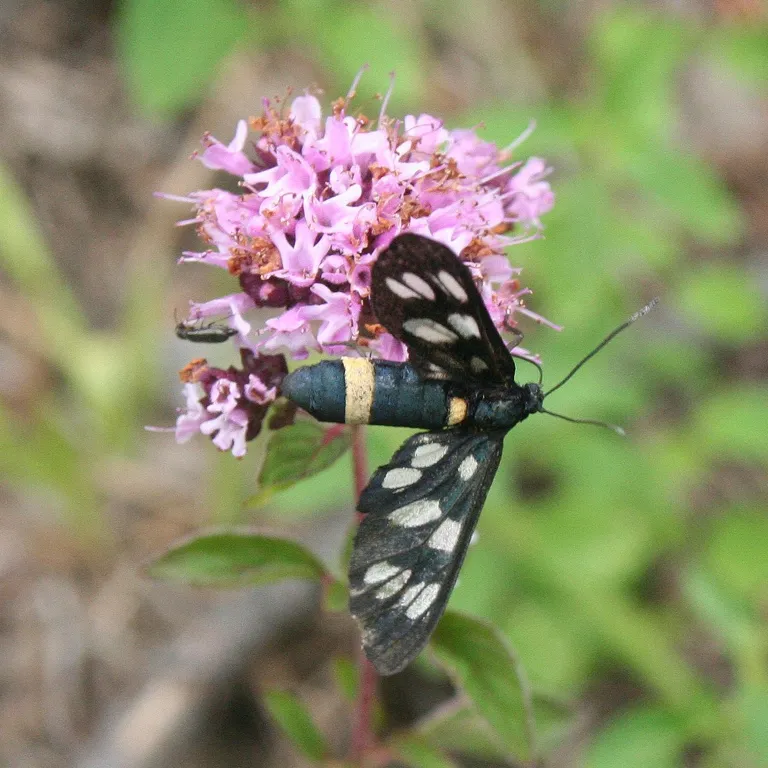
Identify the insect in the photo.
Amata phegea
